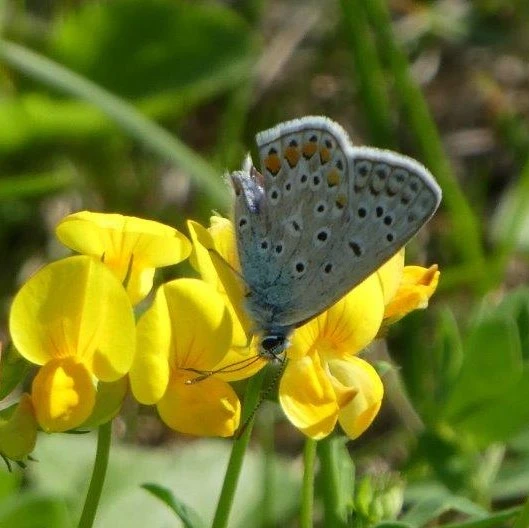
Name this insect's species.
Polyommatus icarus
